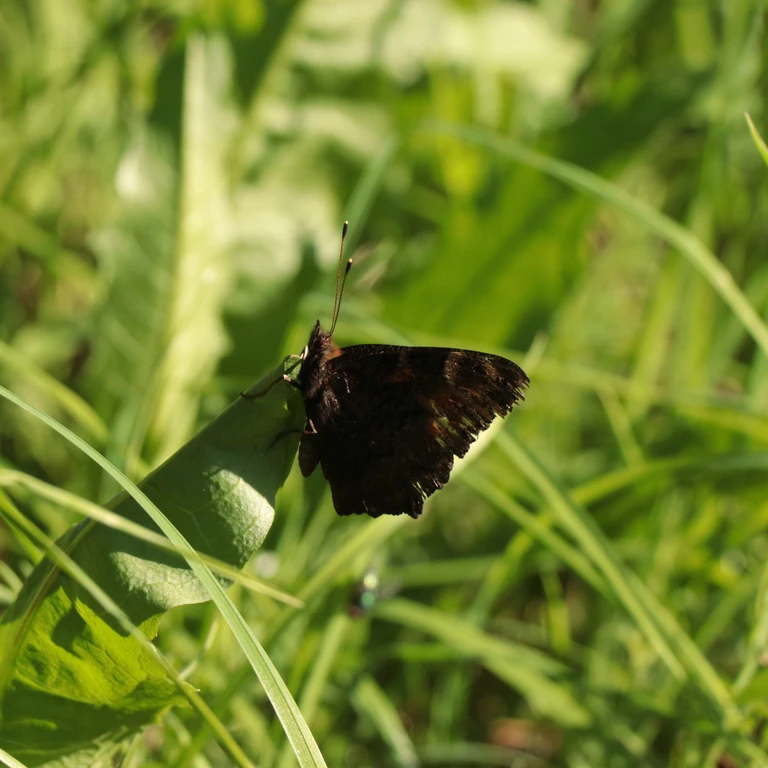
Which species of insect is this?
Aglais io
